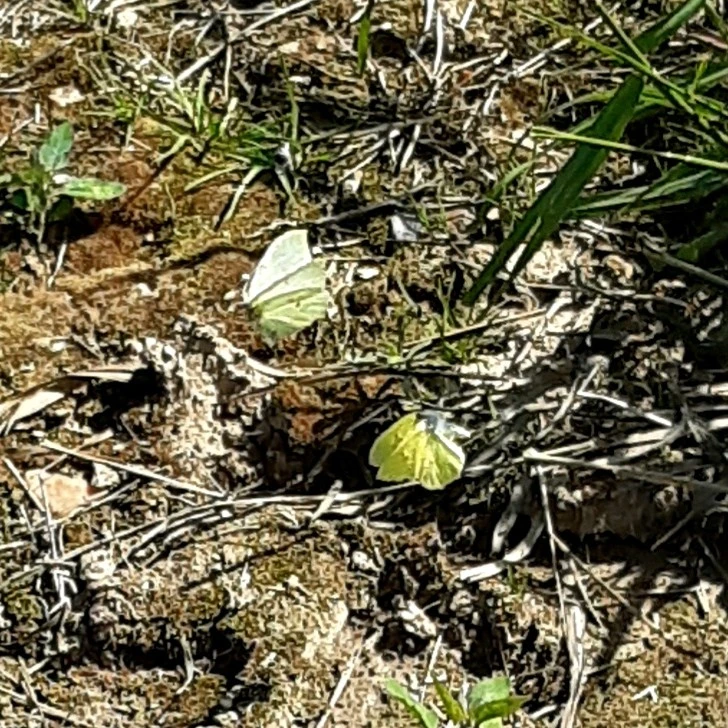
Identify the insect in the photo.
Gonepteryx rhamni
